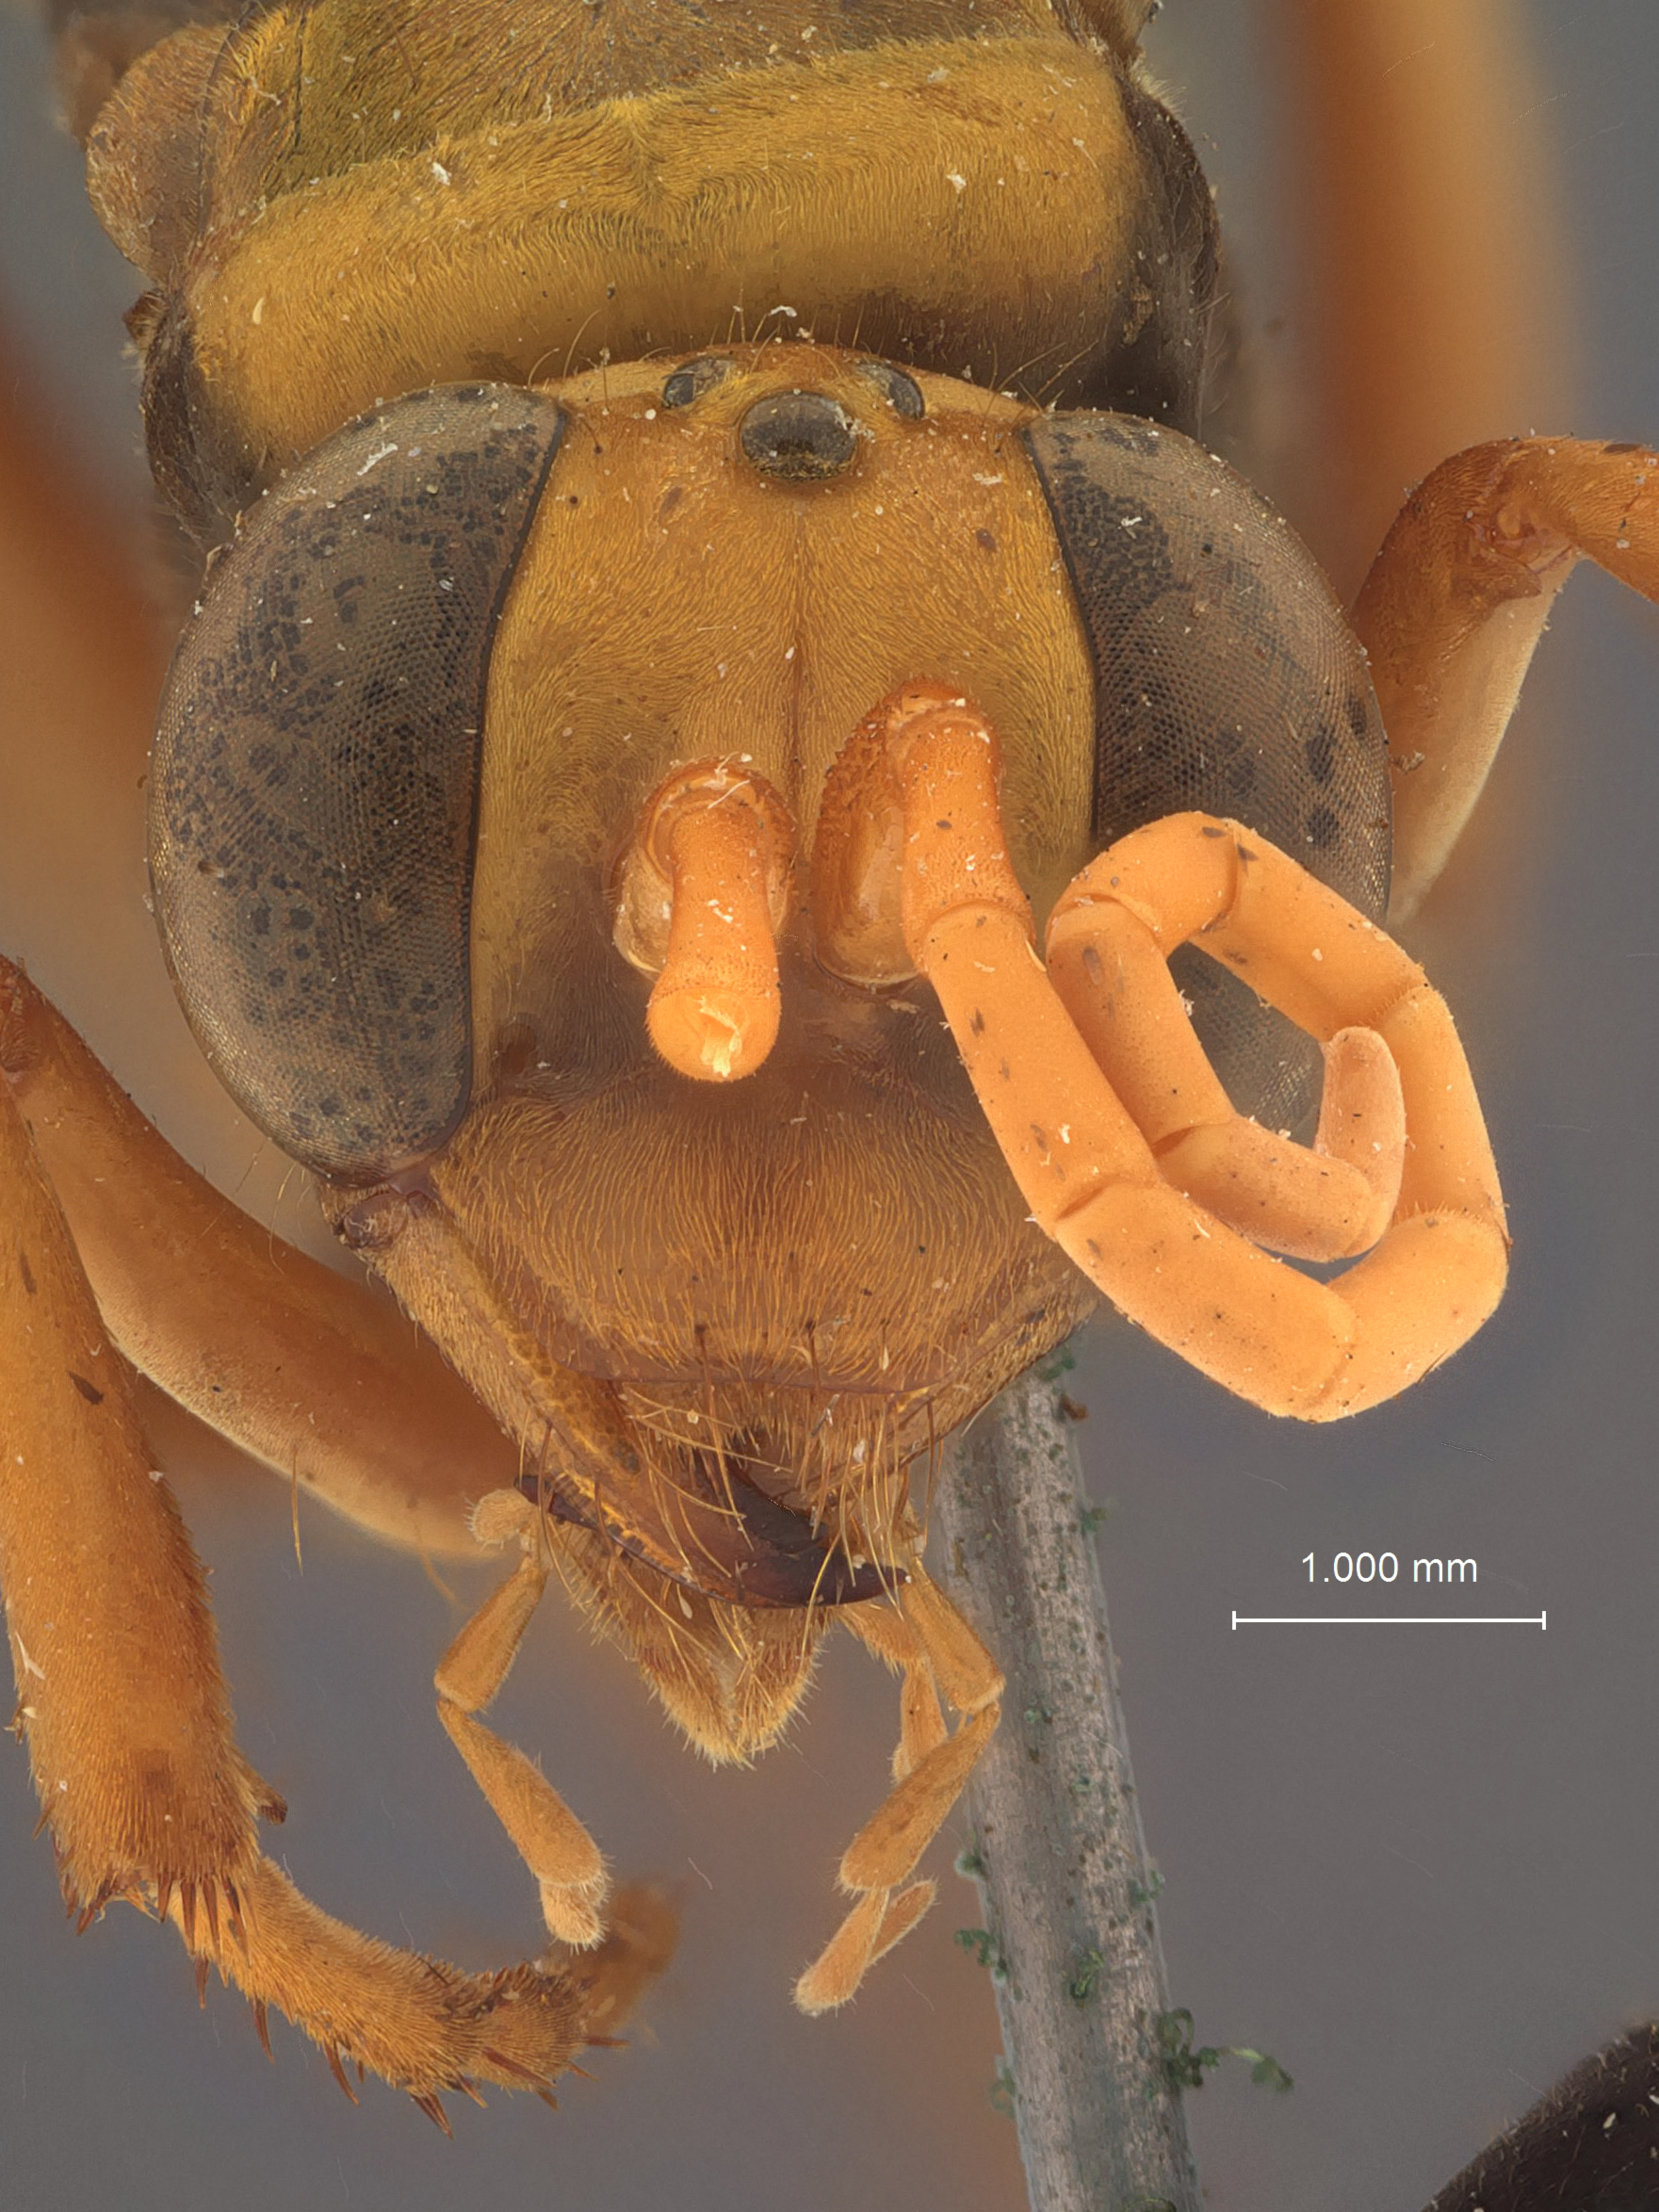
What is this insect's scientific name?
Hemipepsis minora
